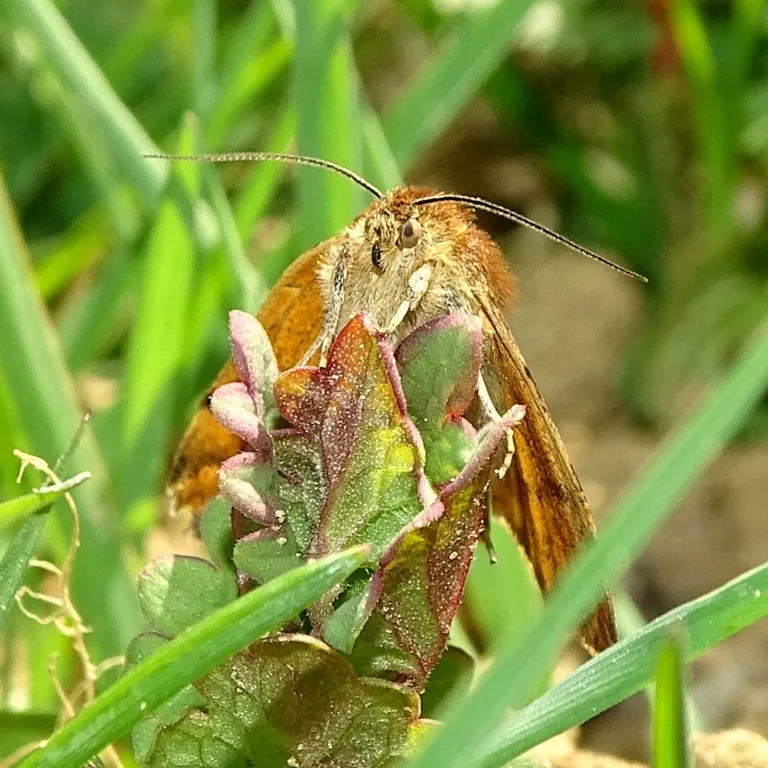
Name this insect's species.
Euclidia glyphica
